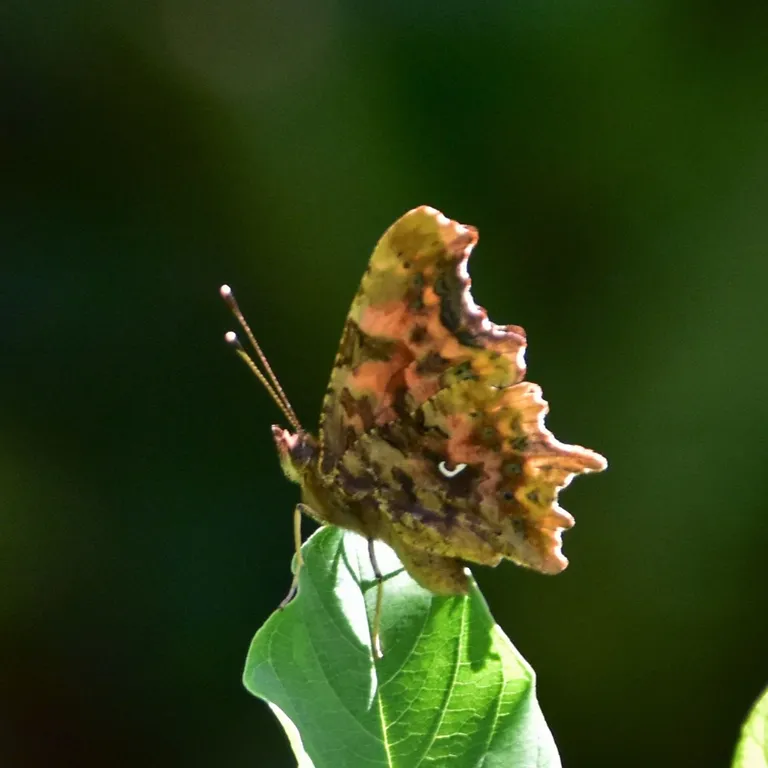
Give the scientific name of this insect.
Polygonia c-album
